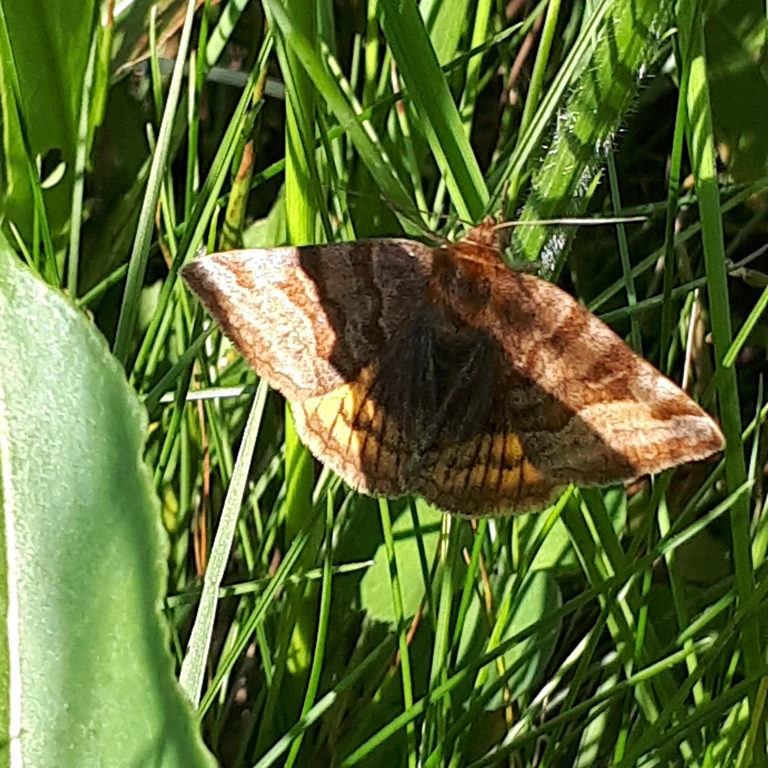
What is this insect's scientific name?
Euclidia glyphica
